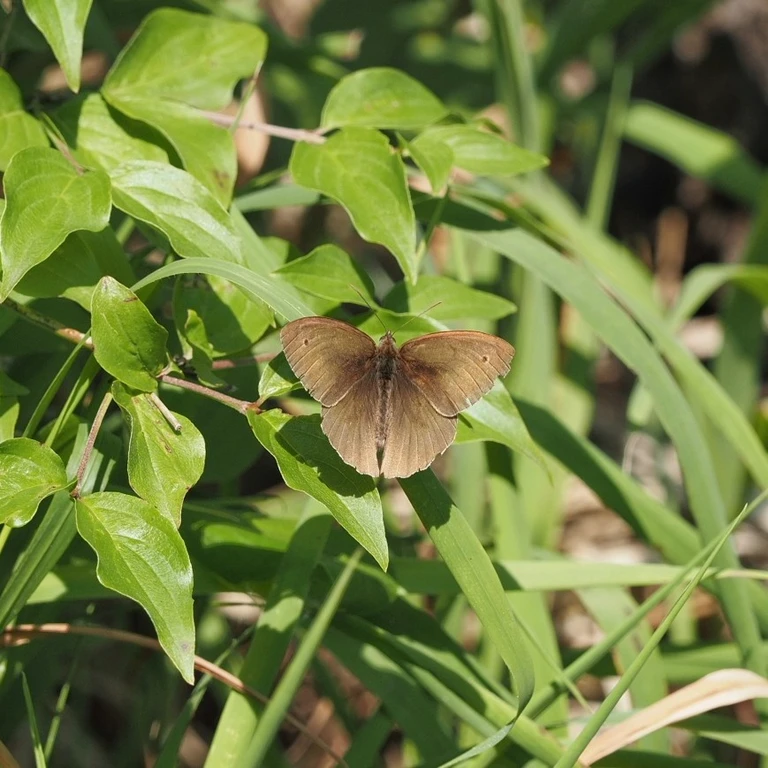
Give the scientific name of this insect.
Maniola jurtina
